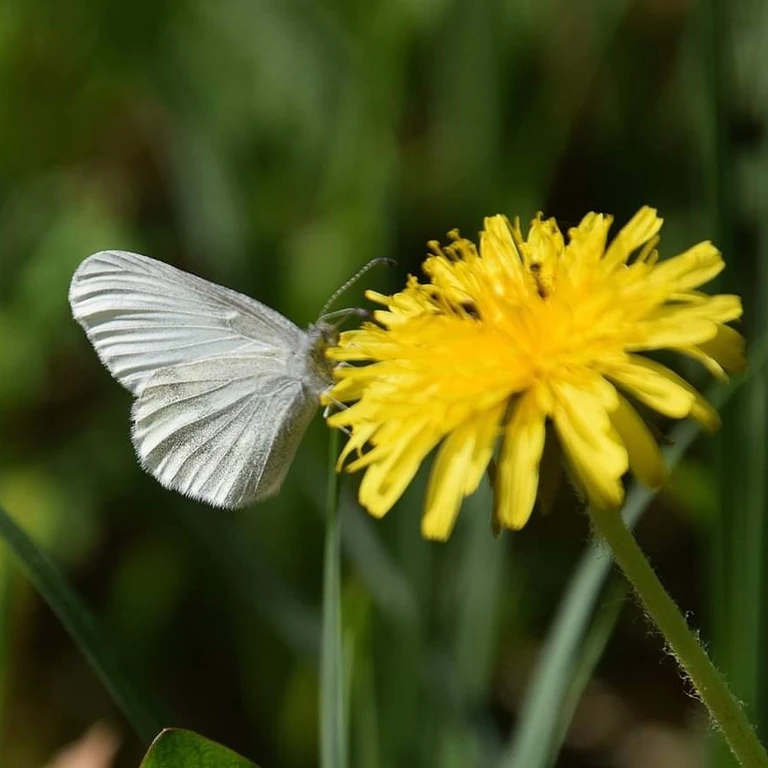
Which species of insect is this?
Leptidea sinapis/juvernica
